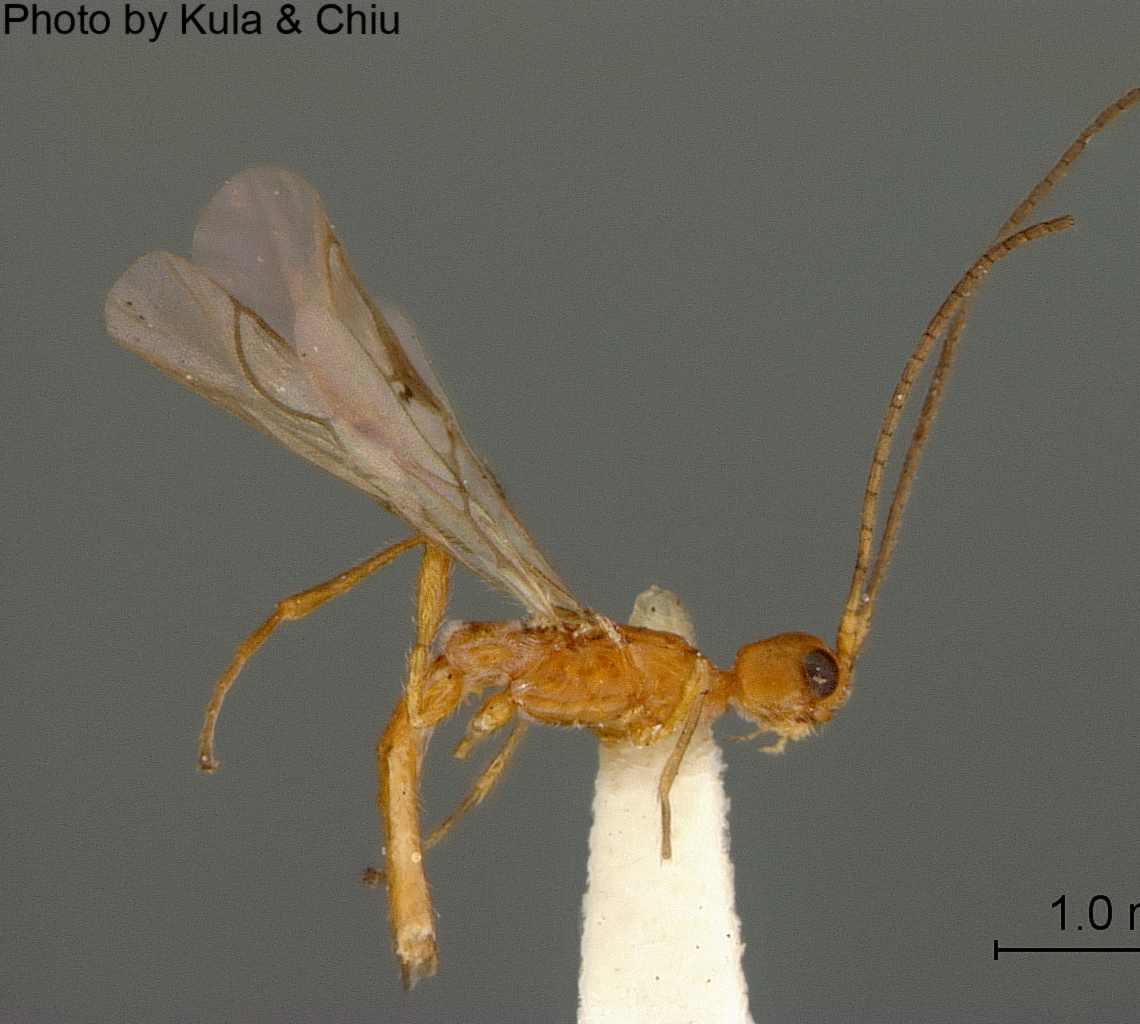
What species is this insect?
Coelinidea pallida
